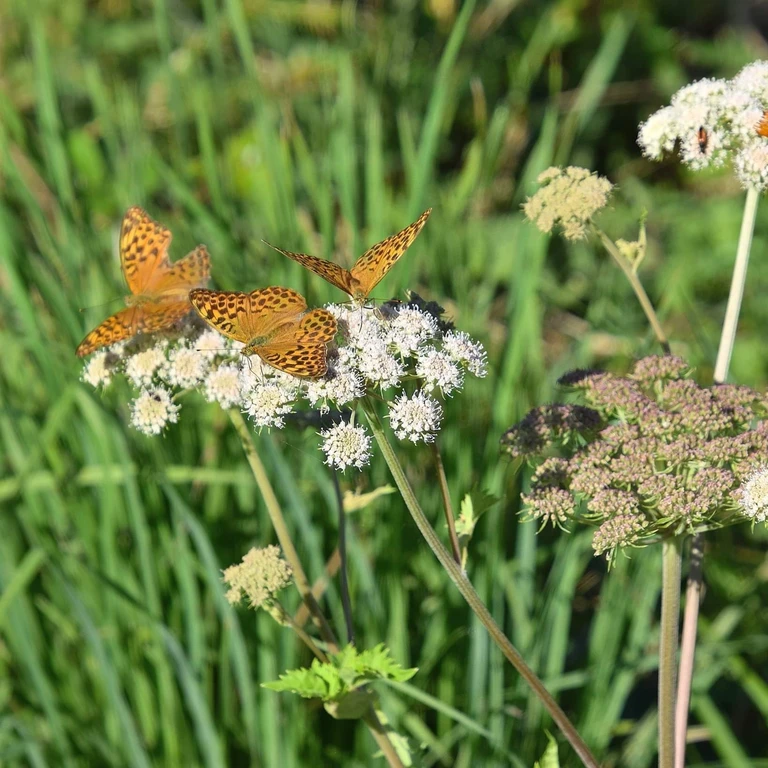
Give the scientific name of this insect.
Argynnis paphia
